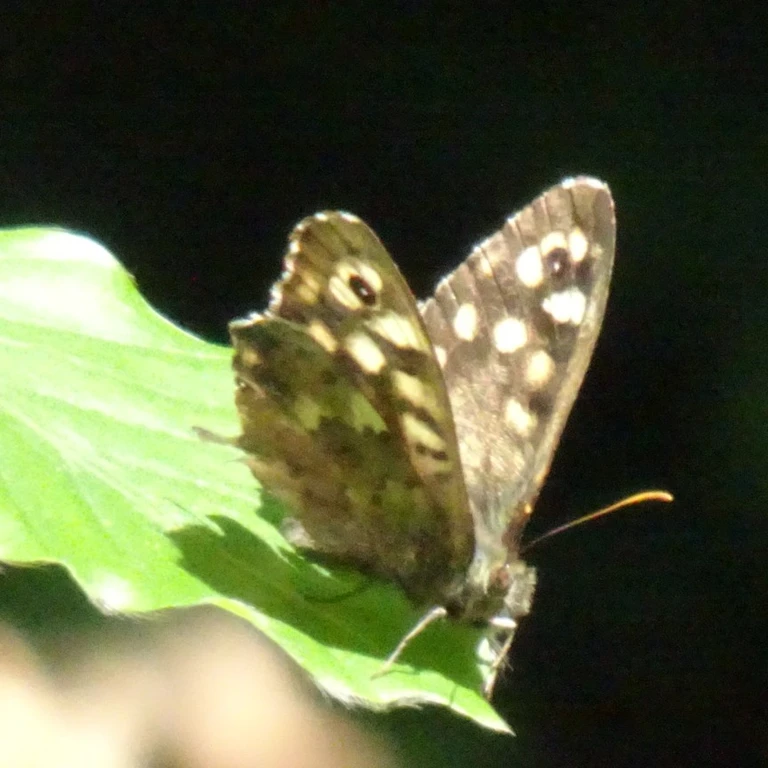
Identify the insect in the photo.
Pararge aegeria
